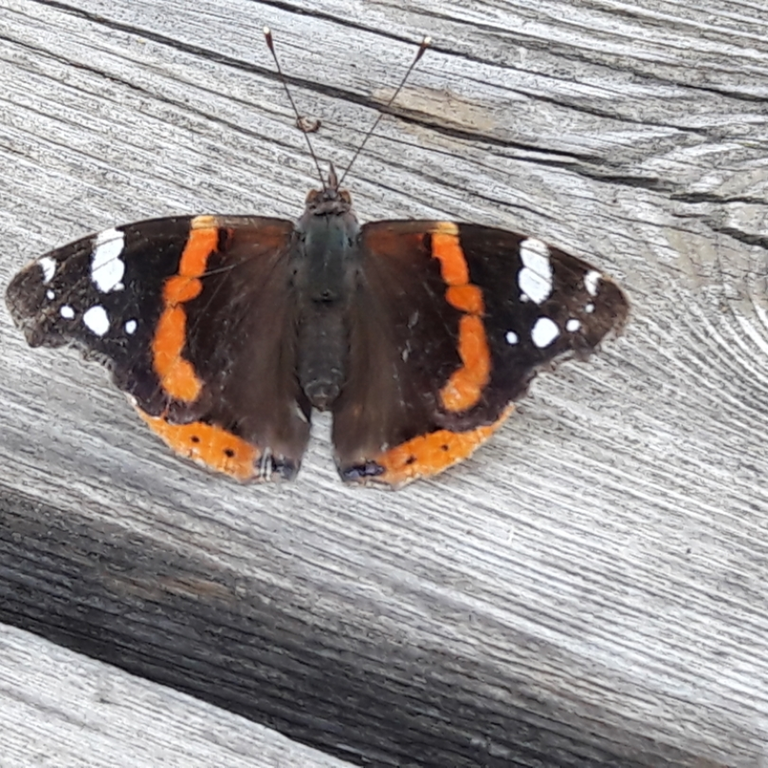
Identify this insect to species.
Vanessa atalanta
